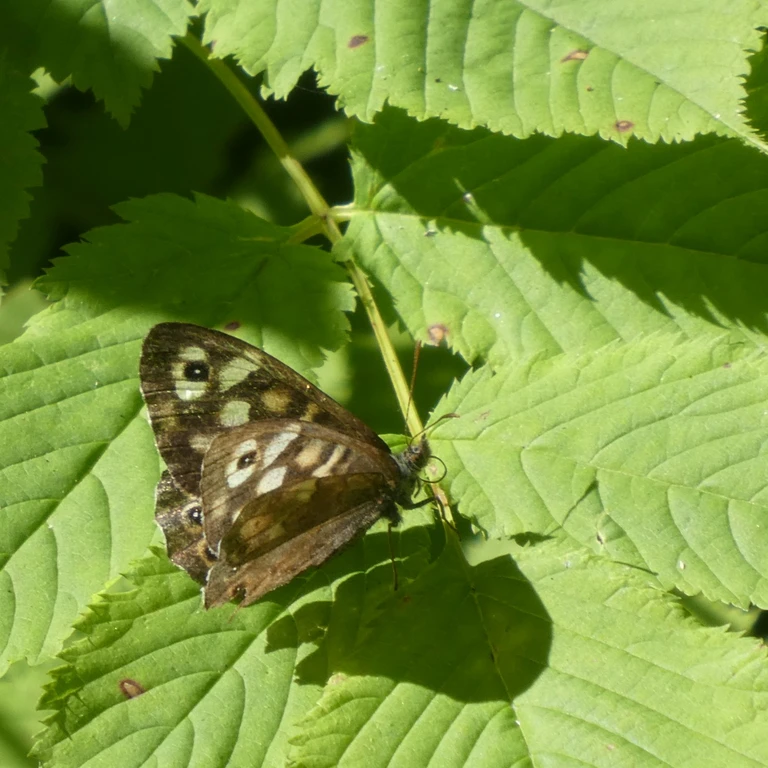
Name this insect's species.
Pararge aegeria
